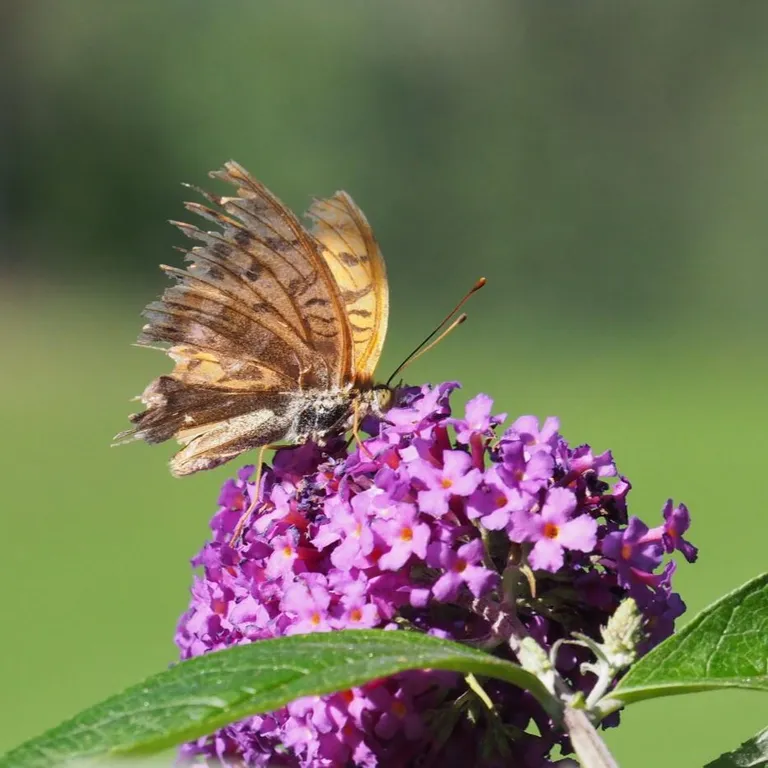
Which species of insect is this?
Argynnis paphia
